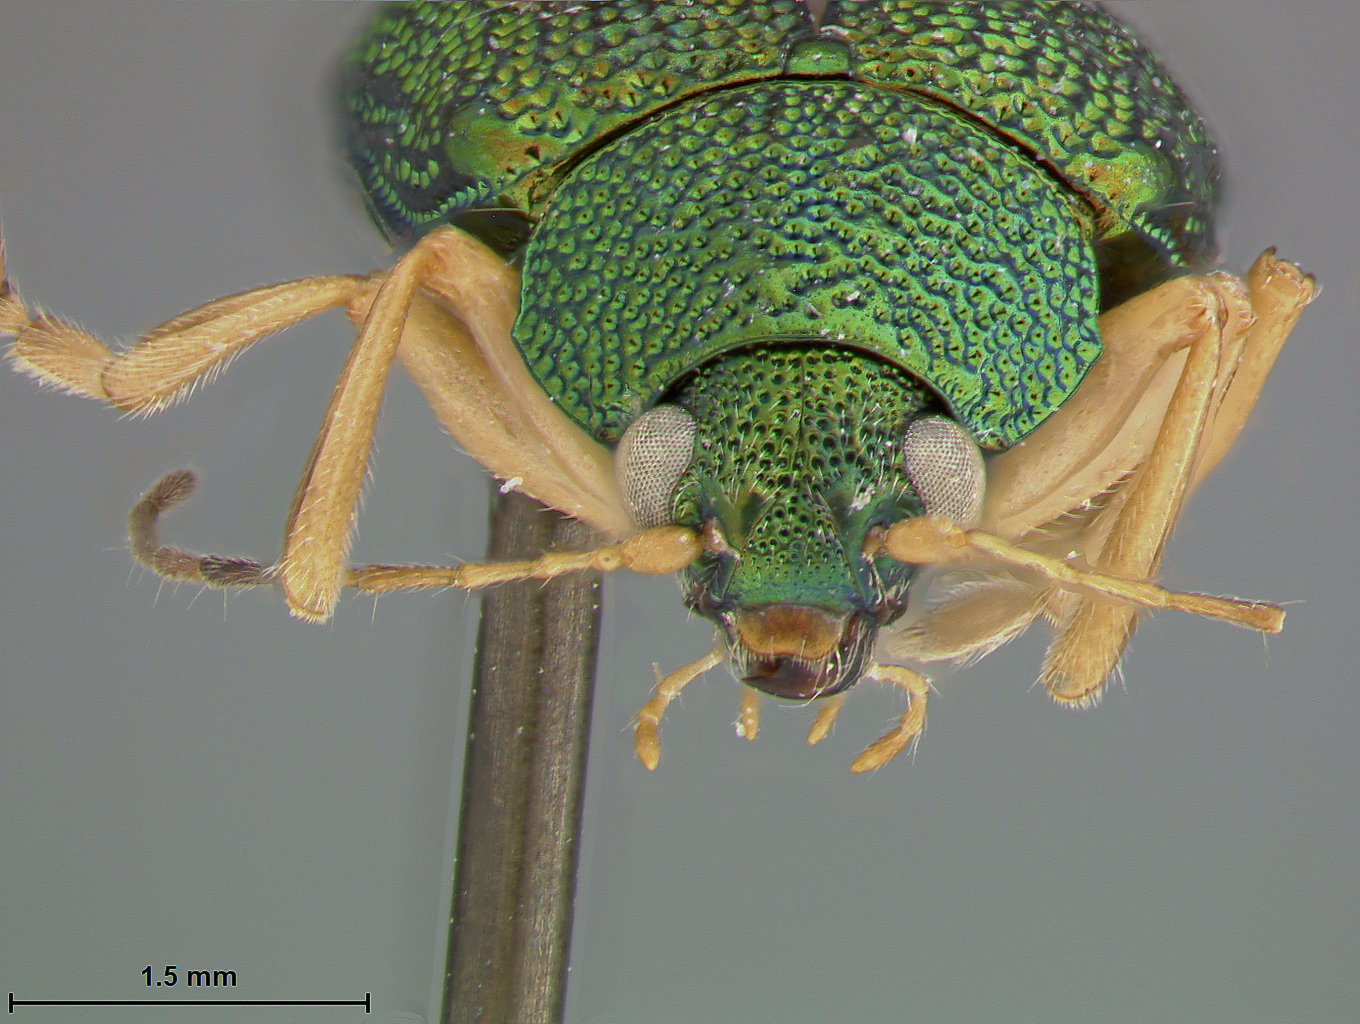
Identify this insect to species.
Colaspis kraussi
